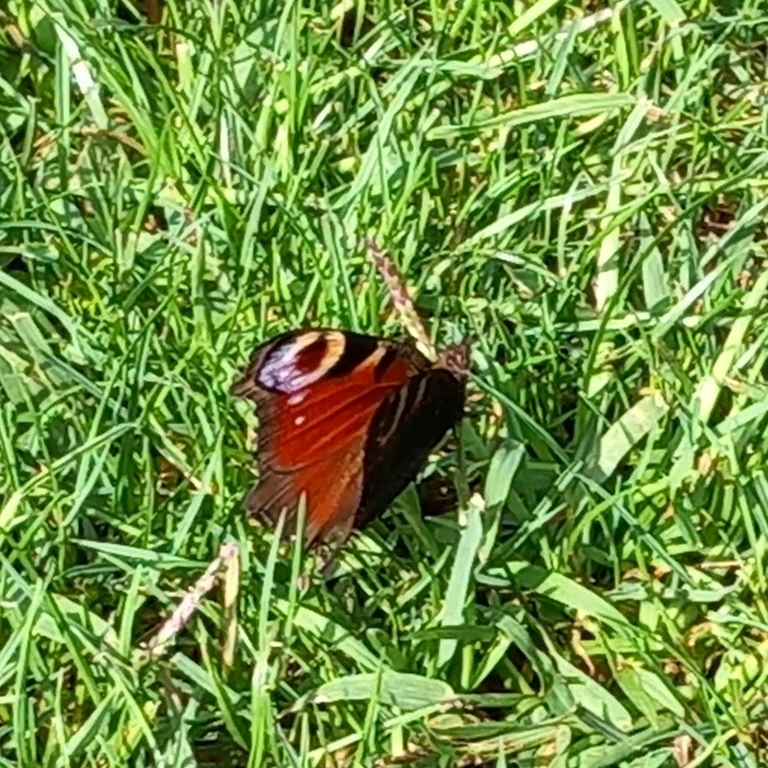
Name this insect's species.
Aglais io
